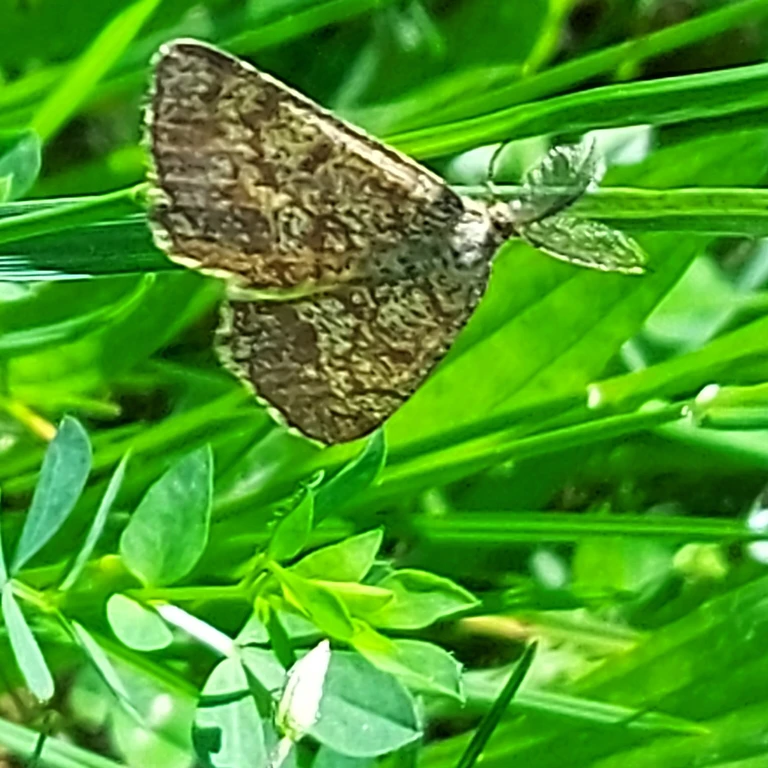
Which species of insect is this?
Ematurga atomaria
